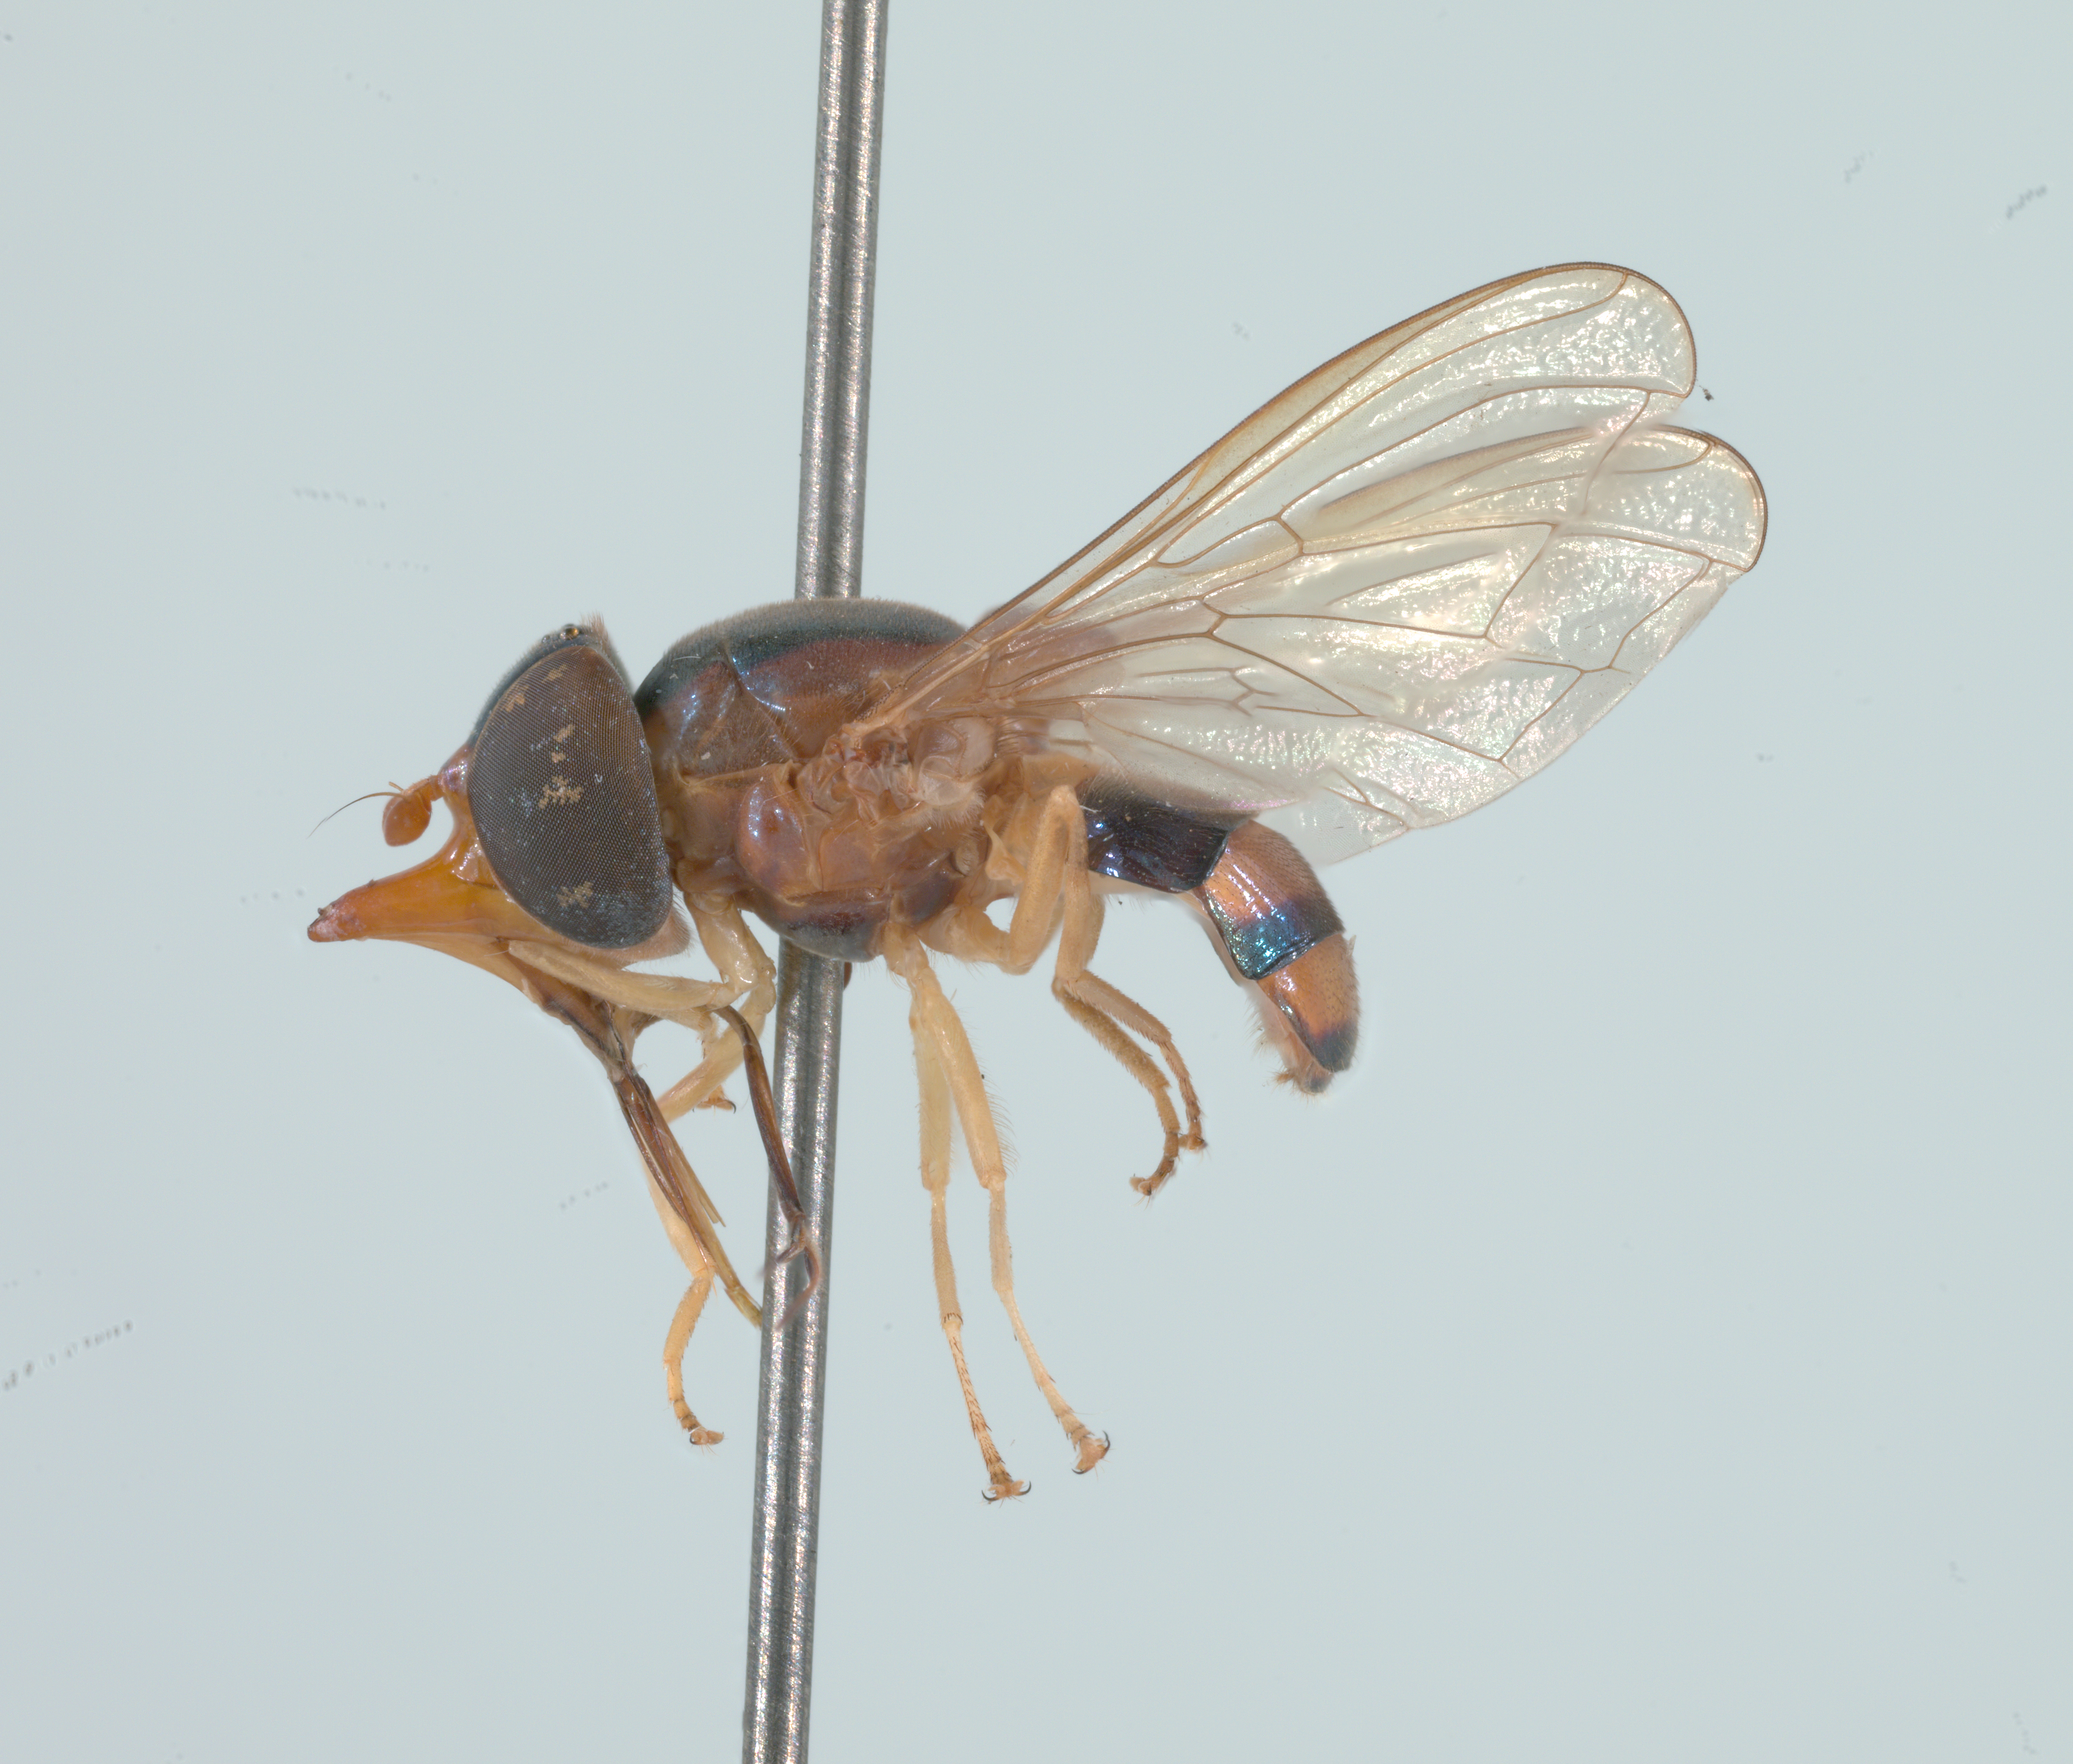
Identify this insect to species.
Rhingia pellucens
